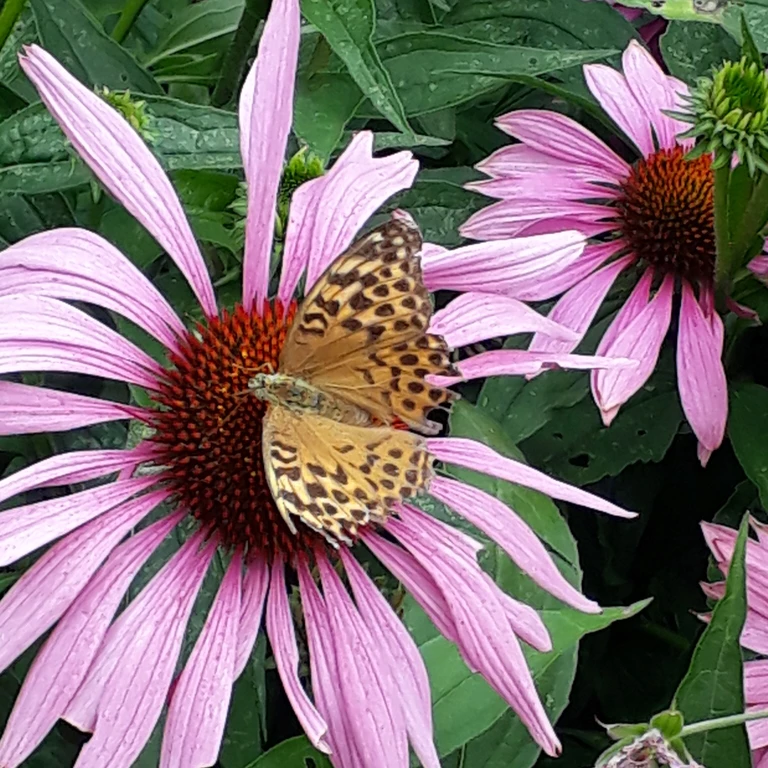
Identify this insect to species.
Argynnis paphia
